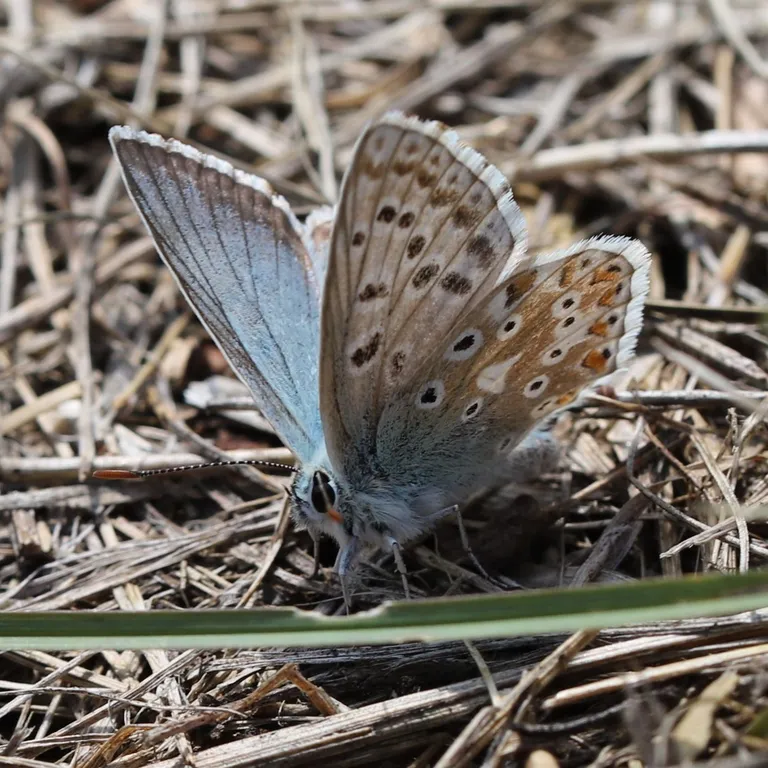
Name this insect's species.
Lysandra coridon
